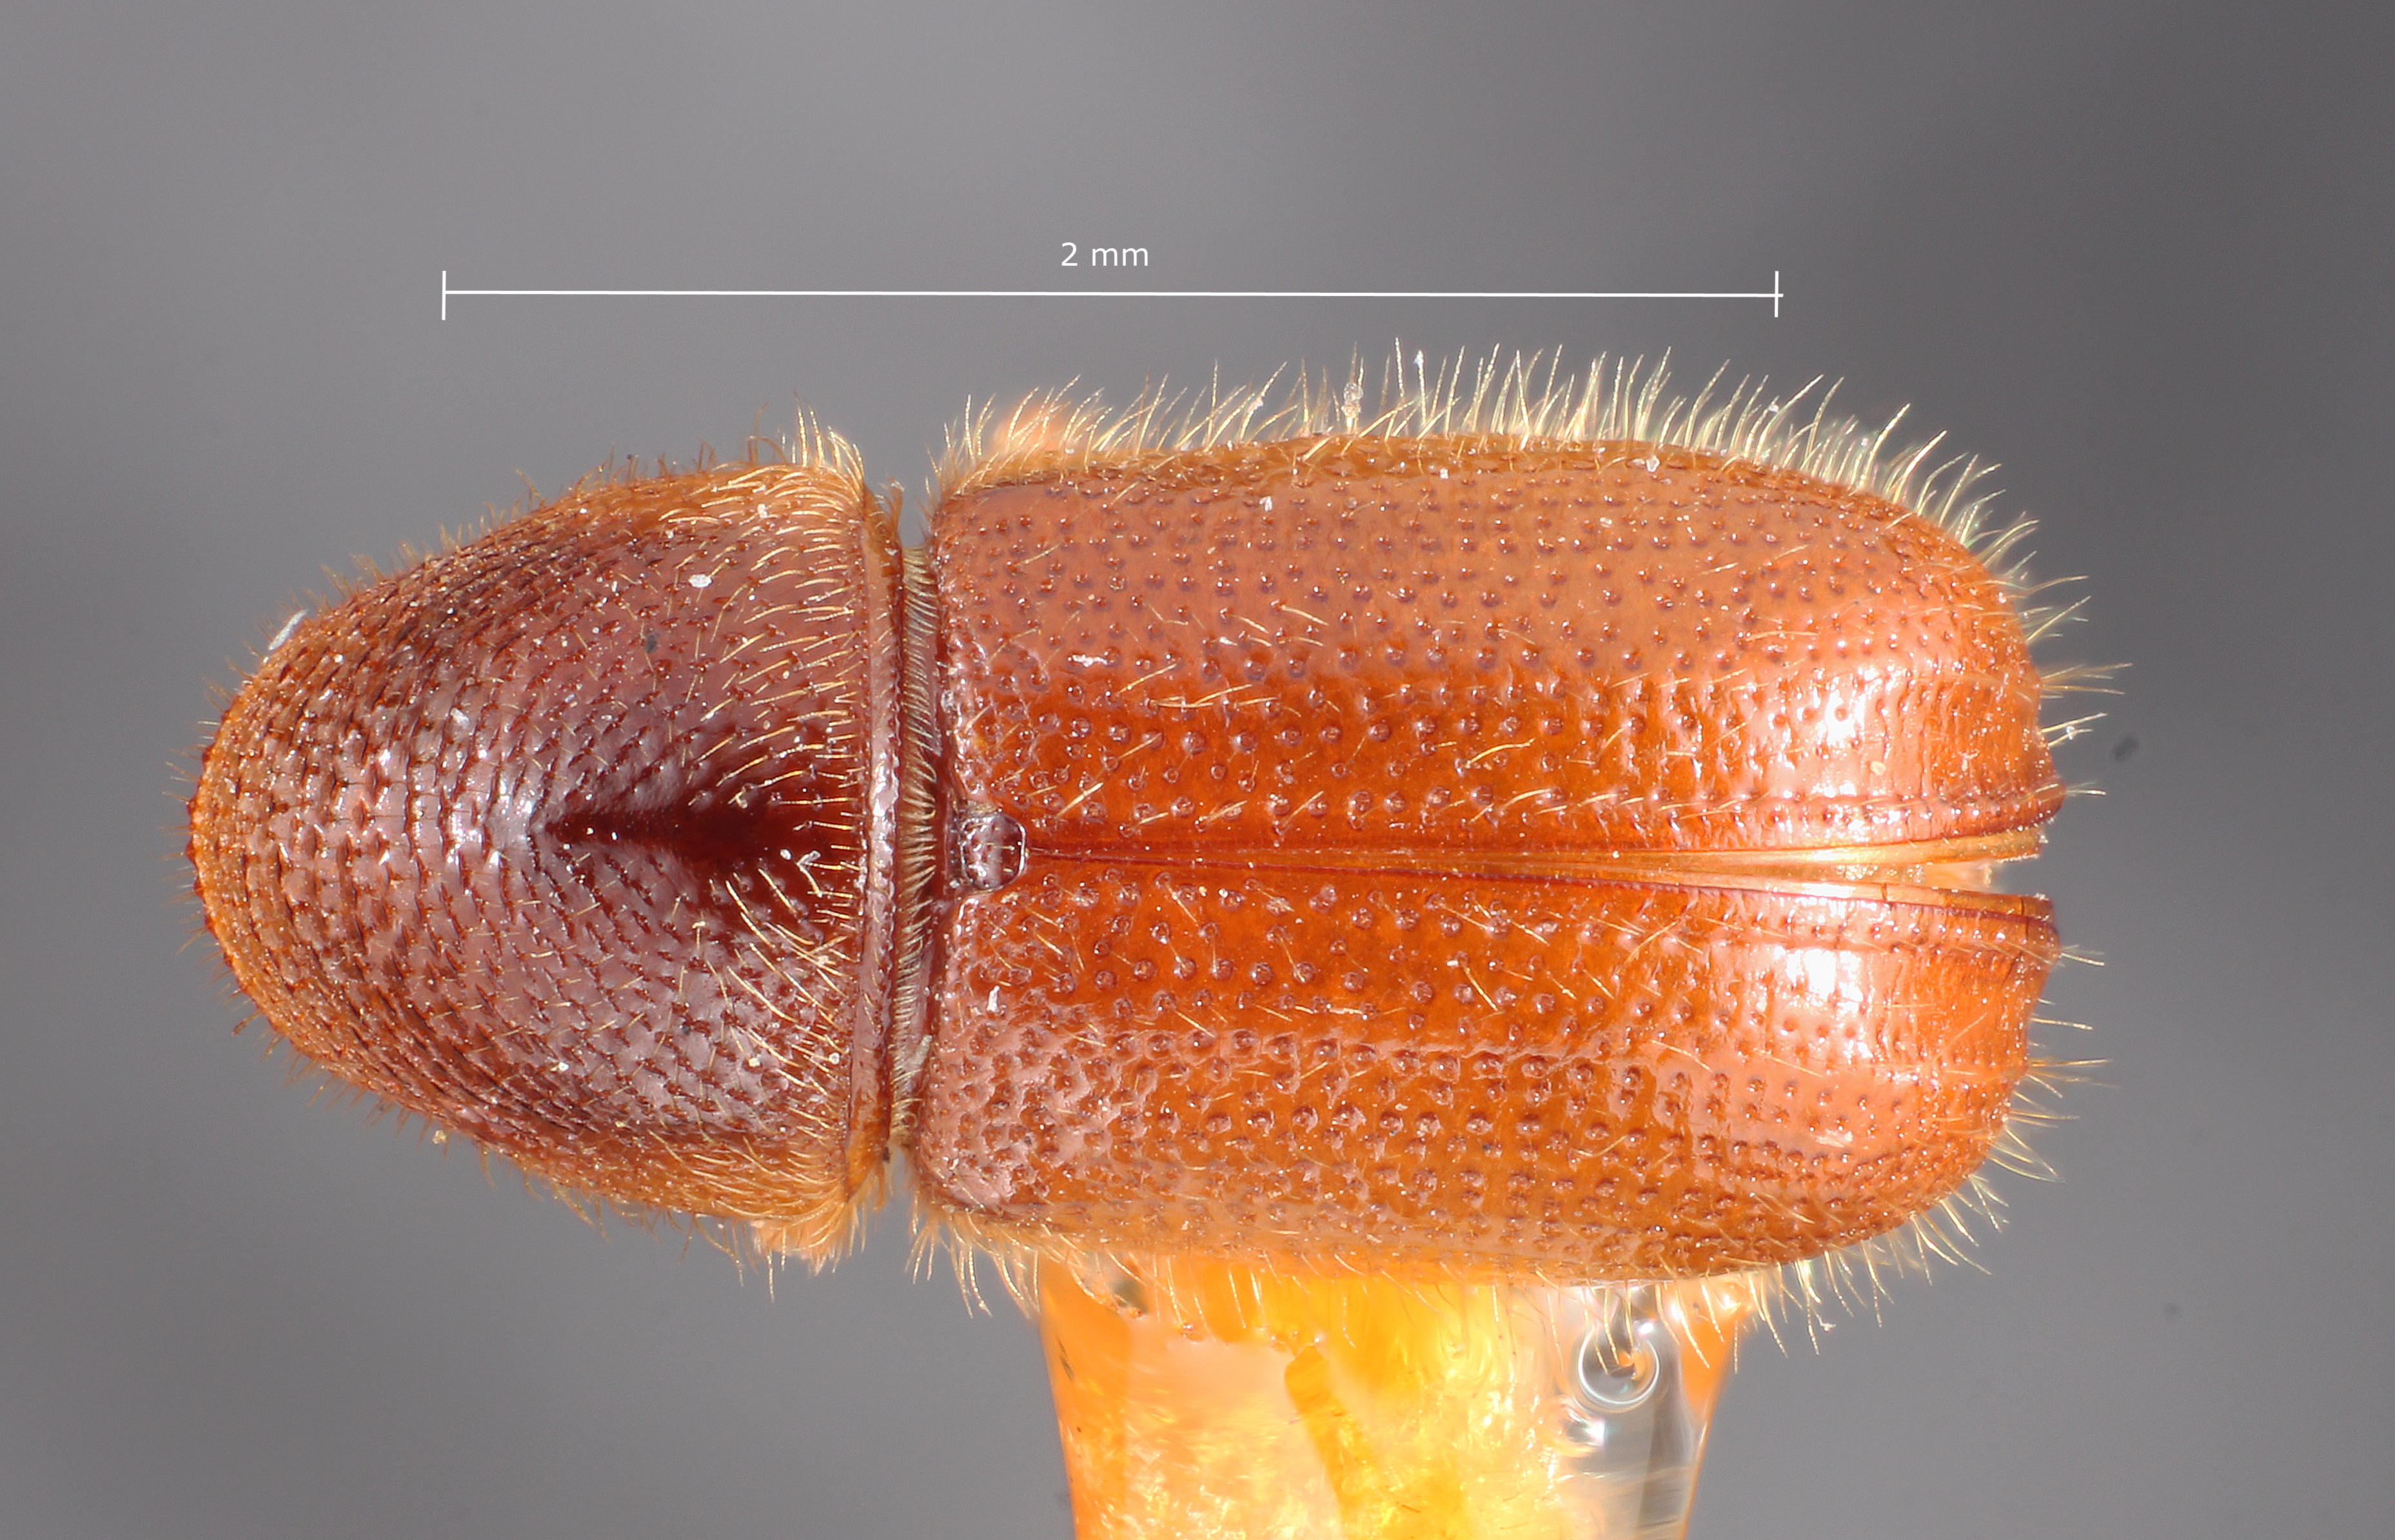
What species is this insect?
Conophthorus virginianae
